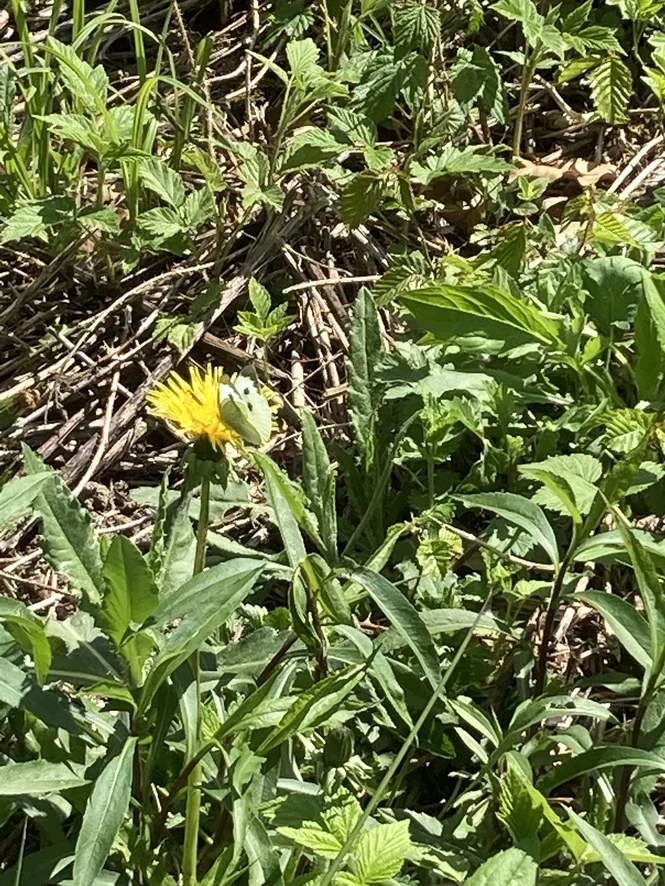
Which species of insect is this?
Pieris brassicae
